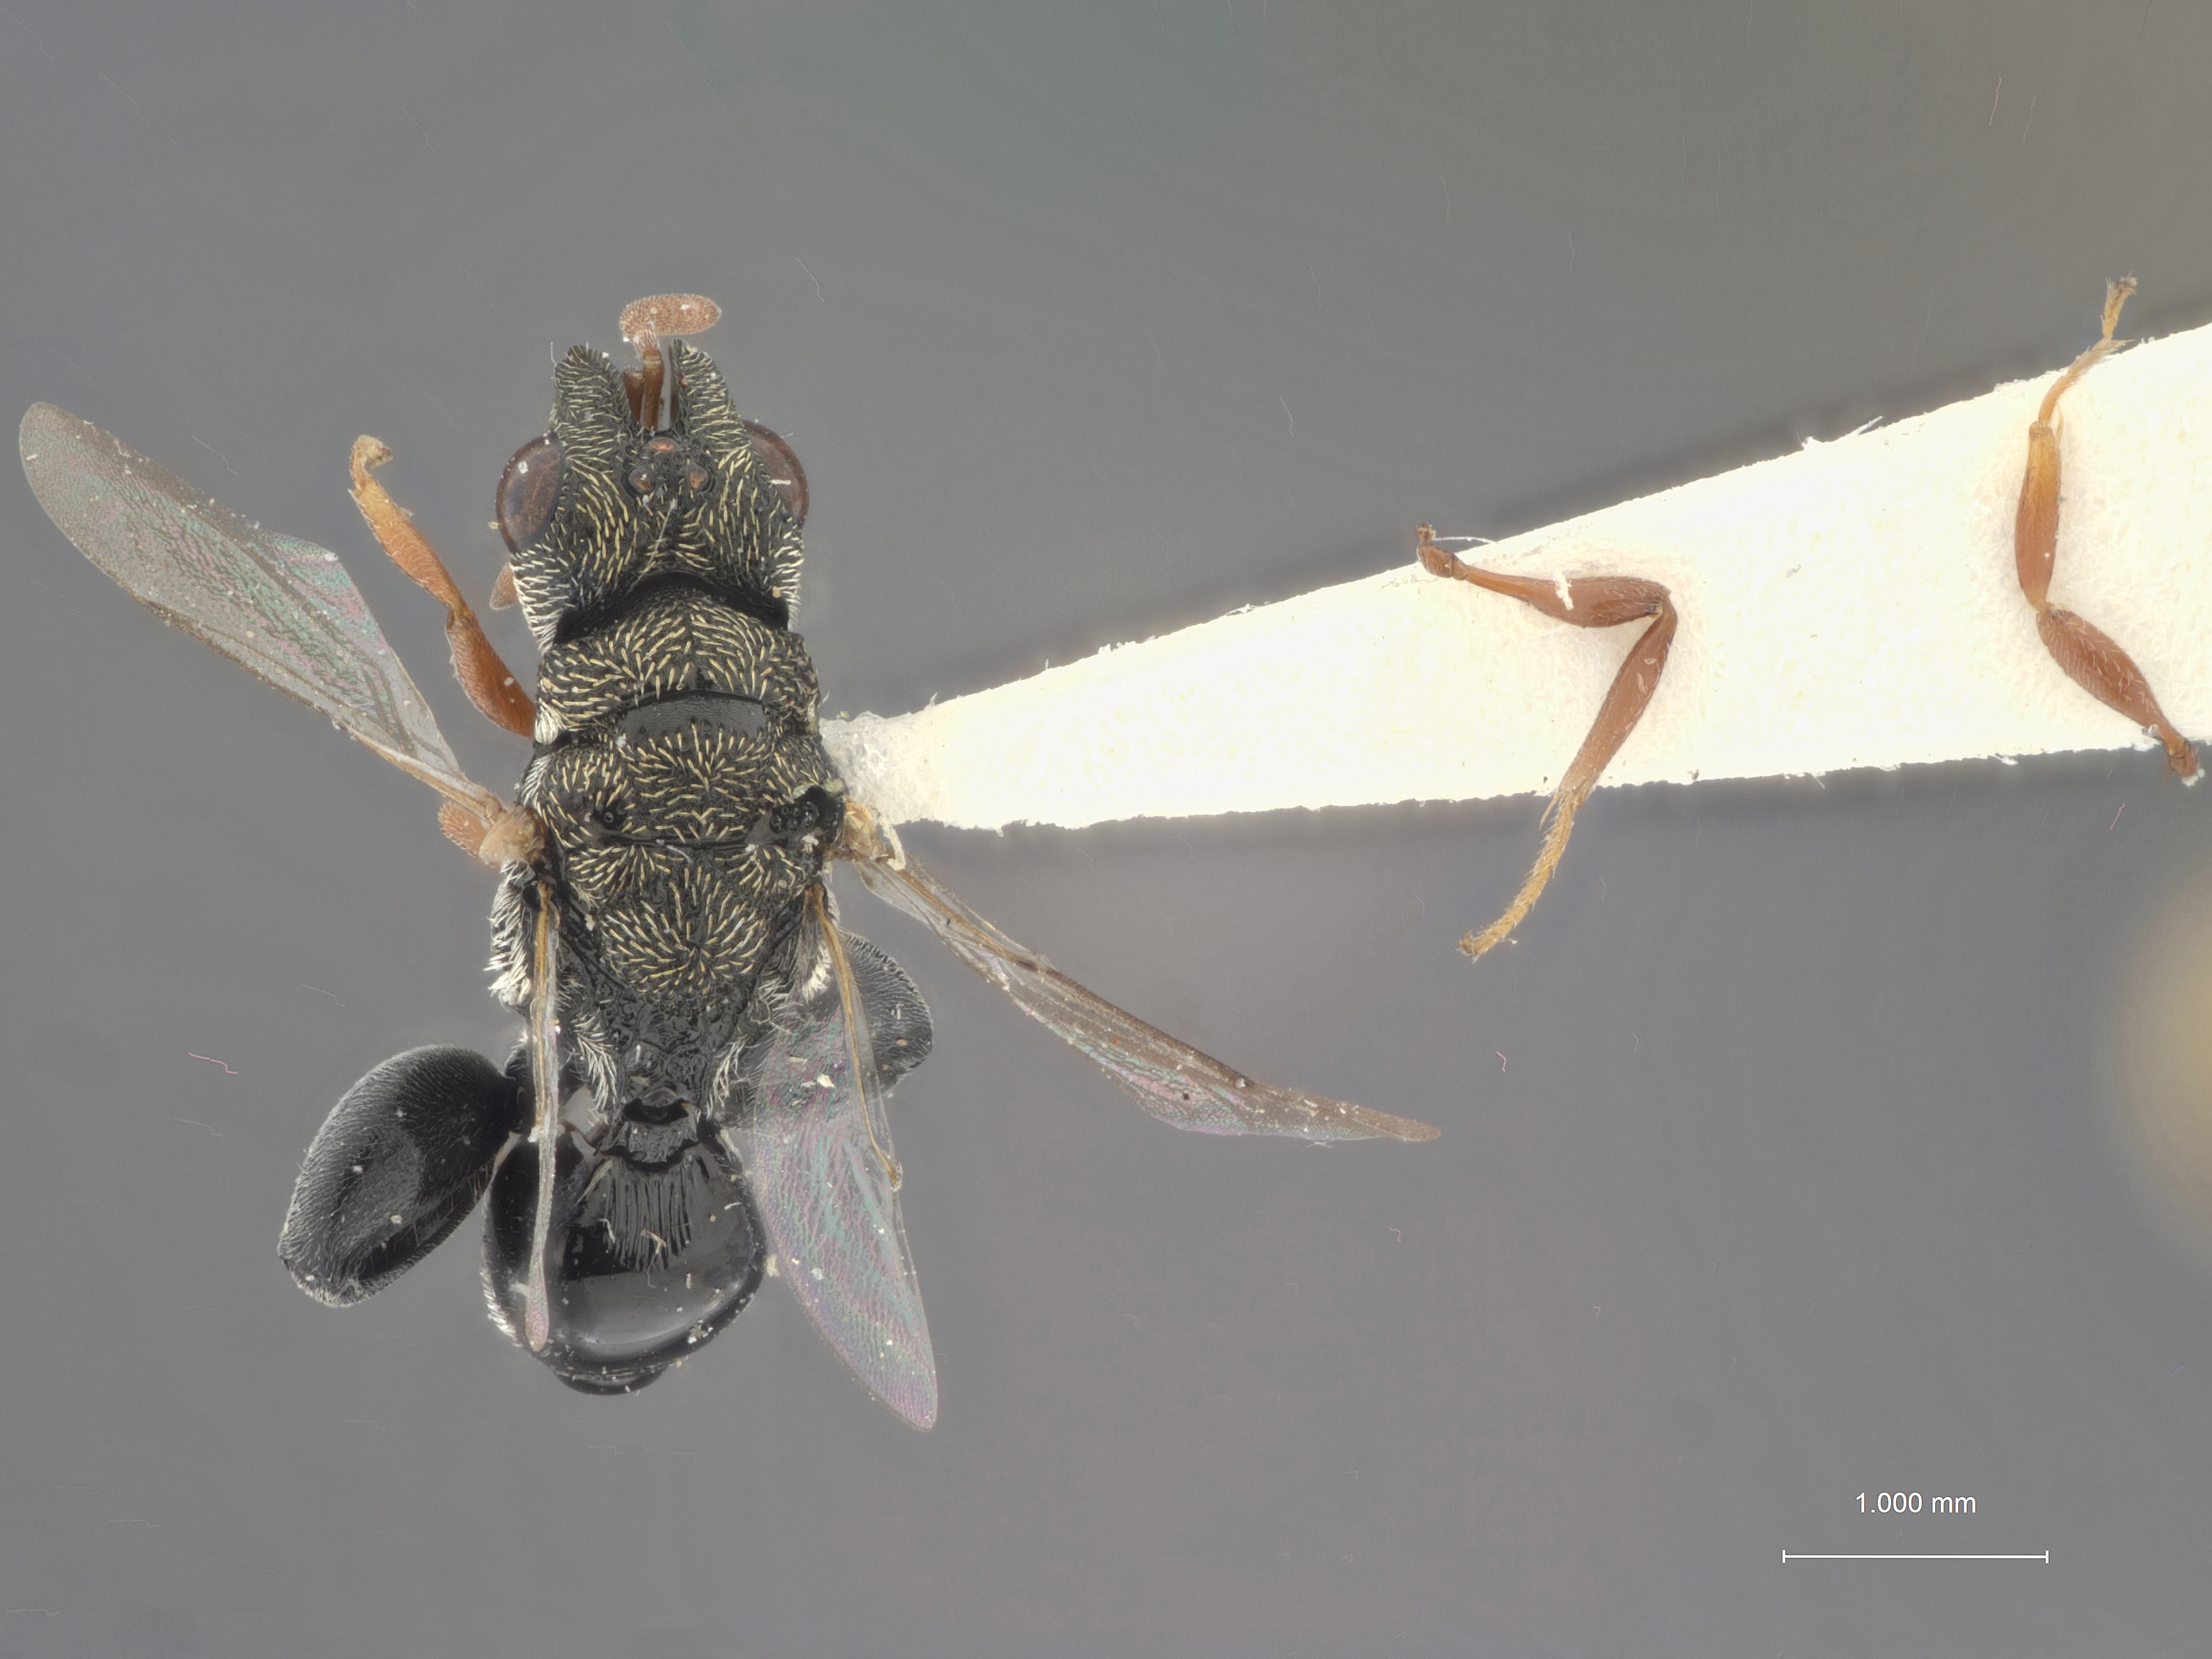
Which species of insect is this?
Dirhinus georgei
